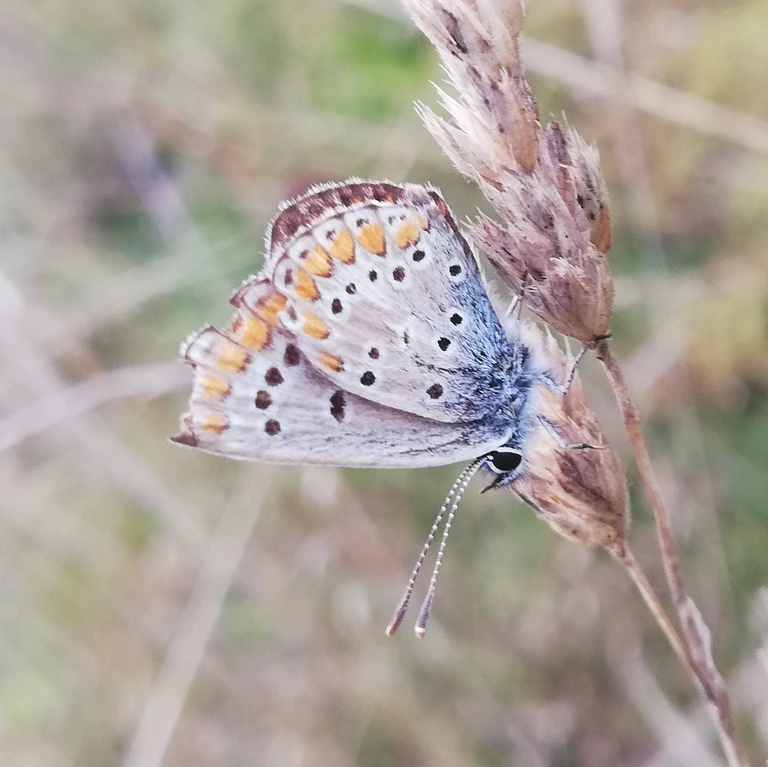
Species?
Aricia agestis/artaxerxes
